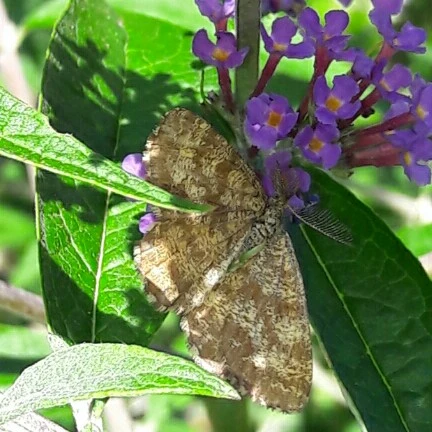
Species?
Ematurga atomaria
